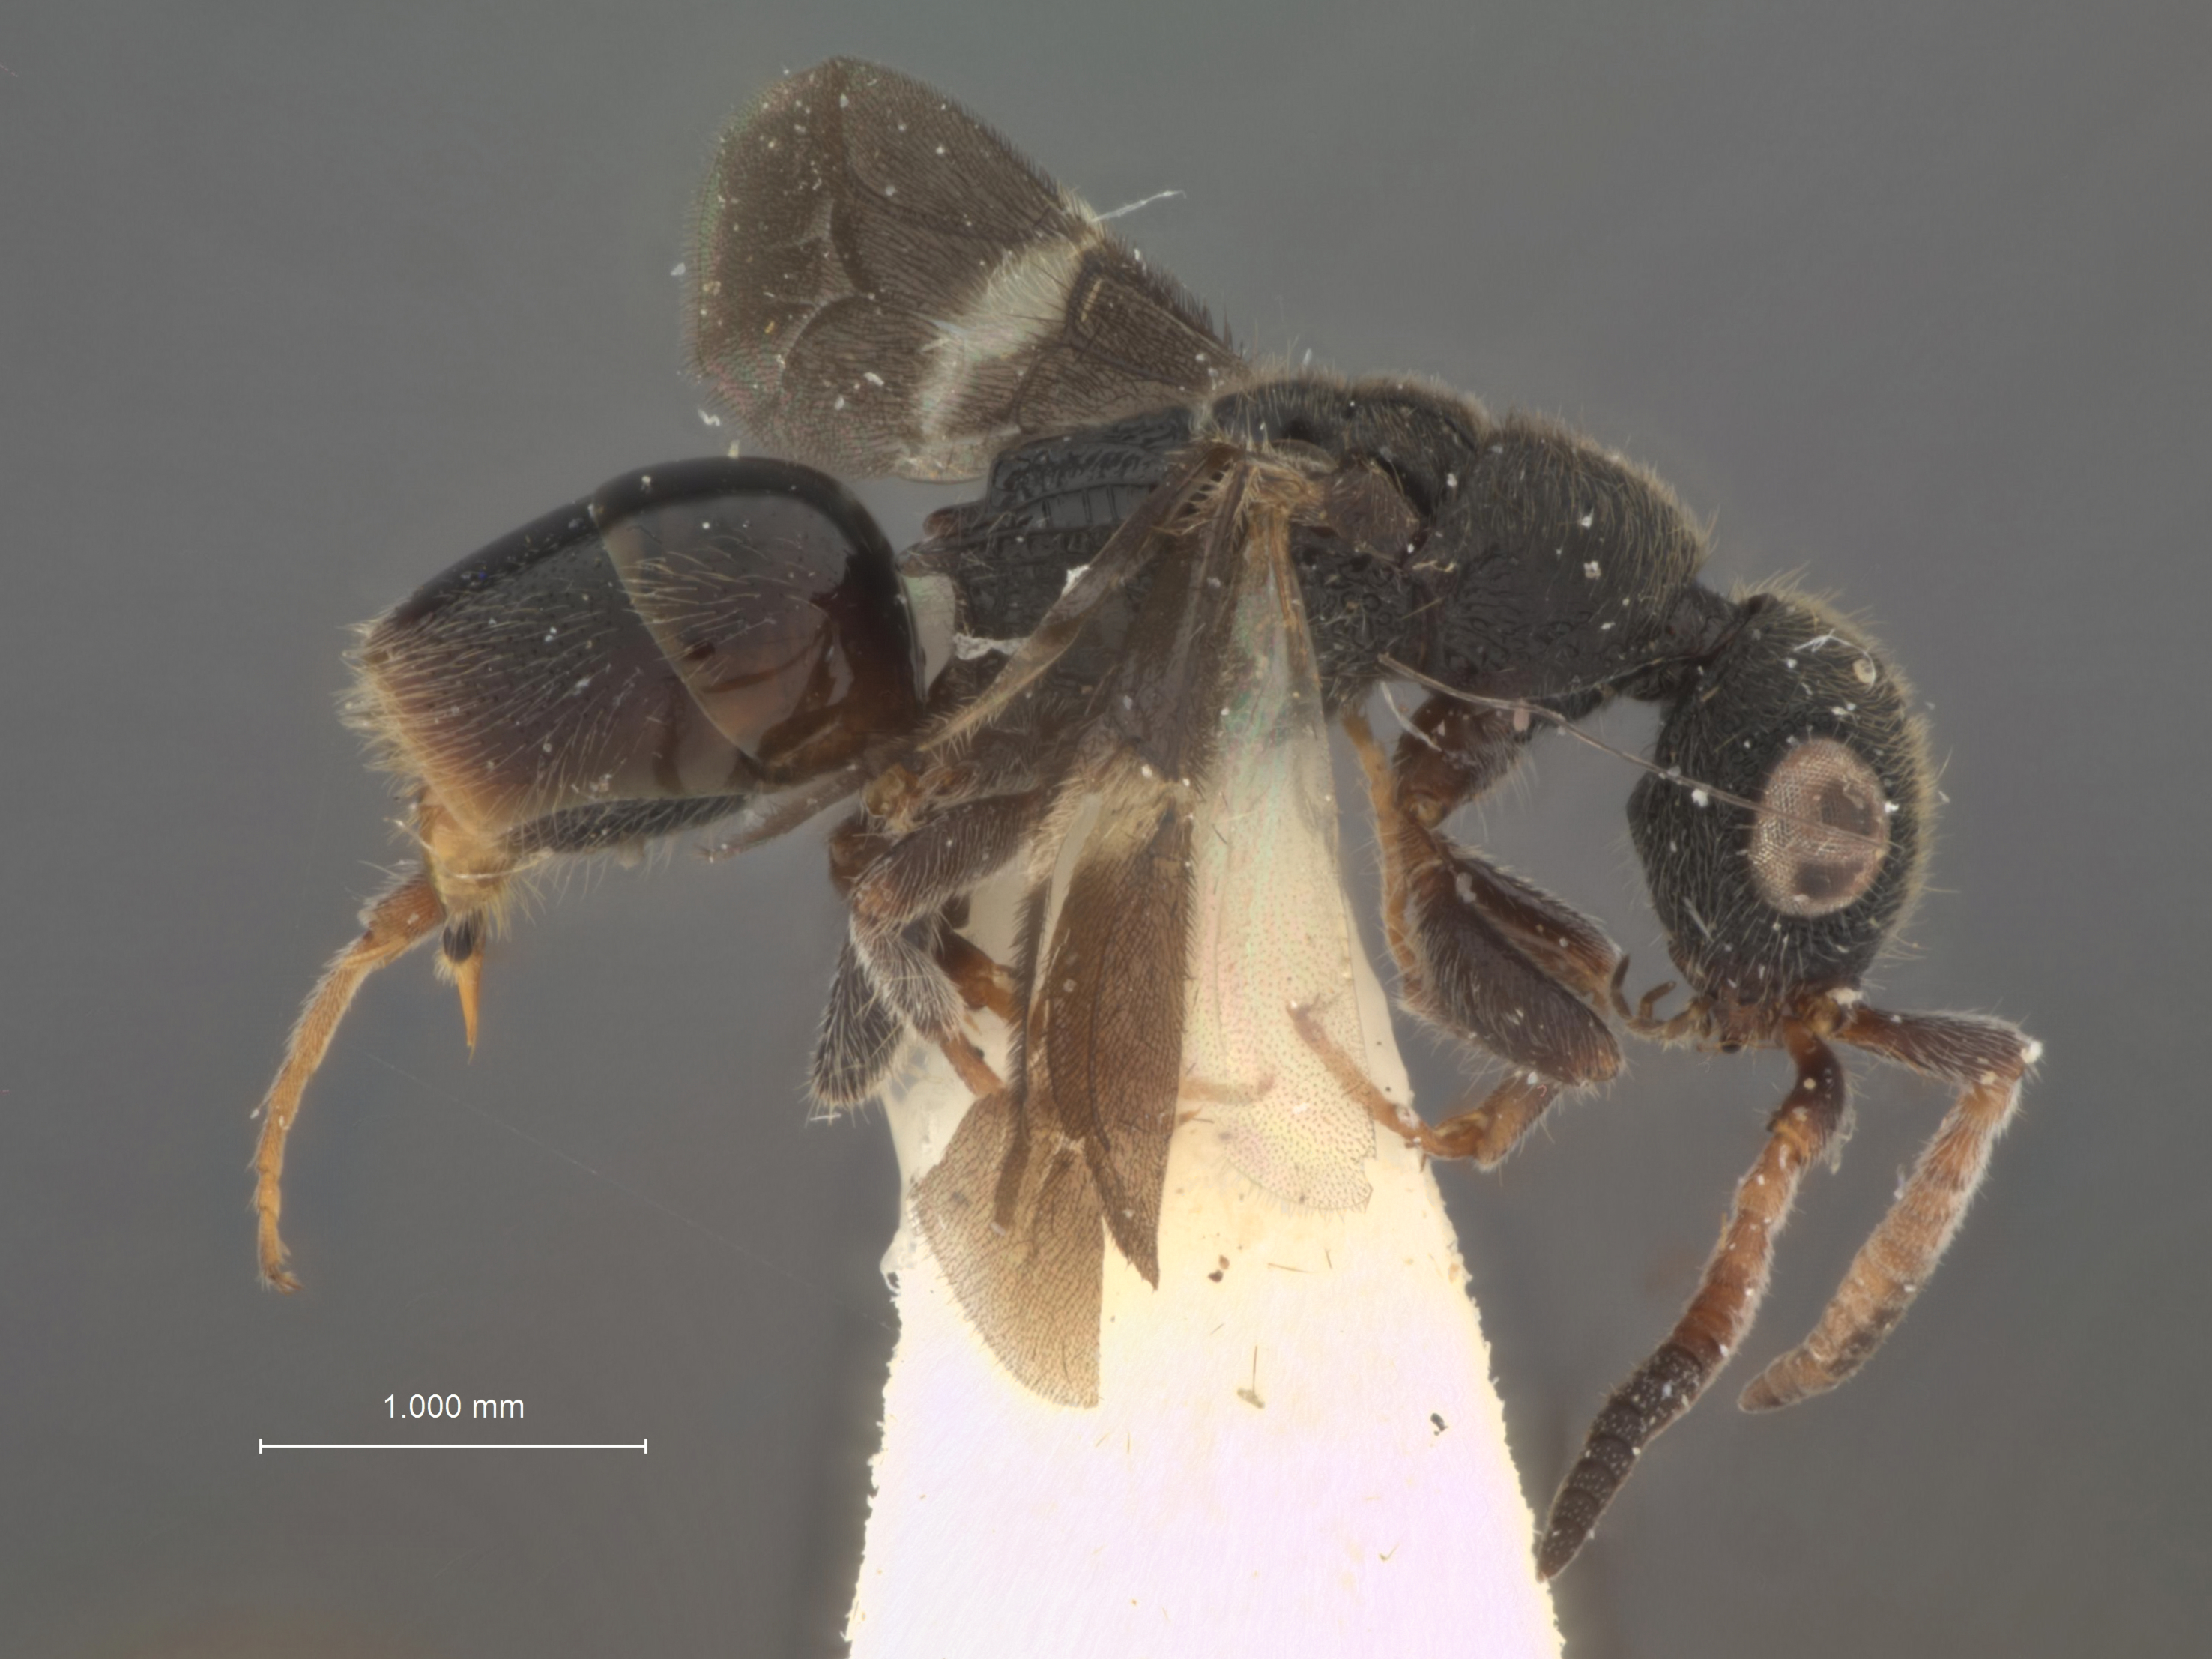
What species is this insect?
Sulcomesitius nigroalatus
